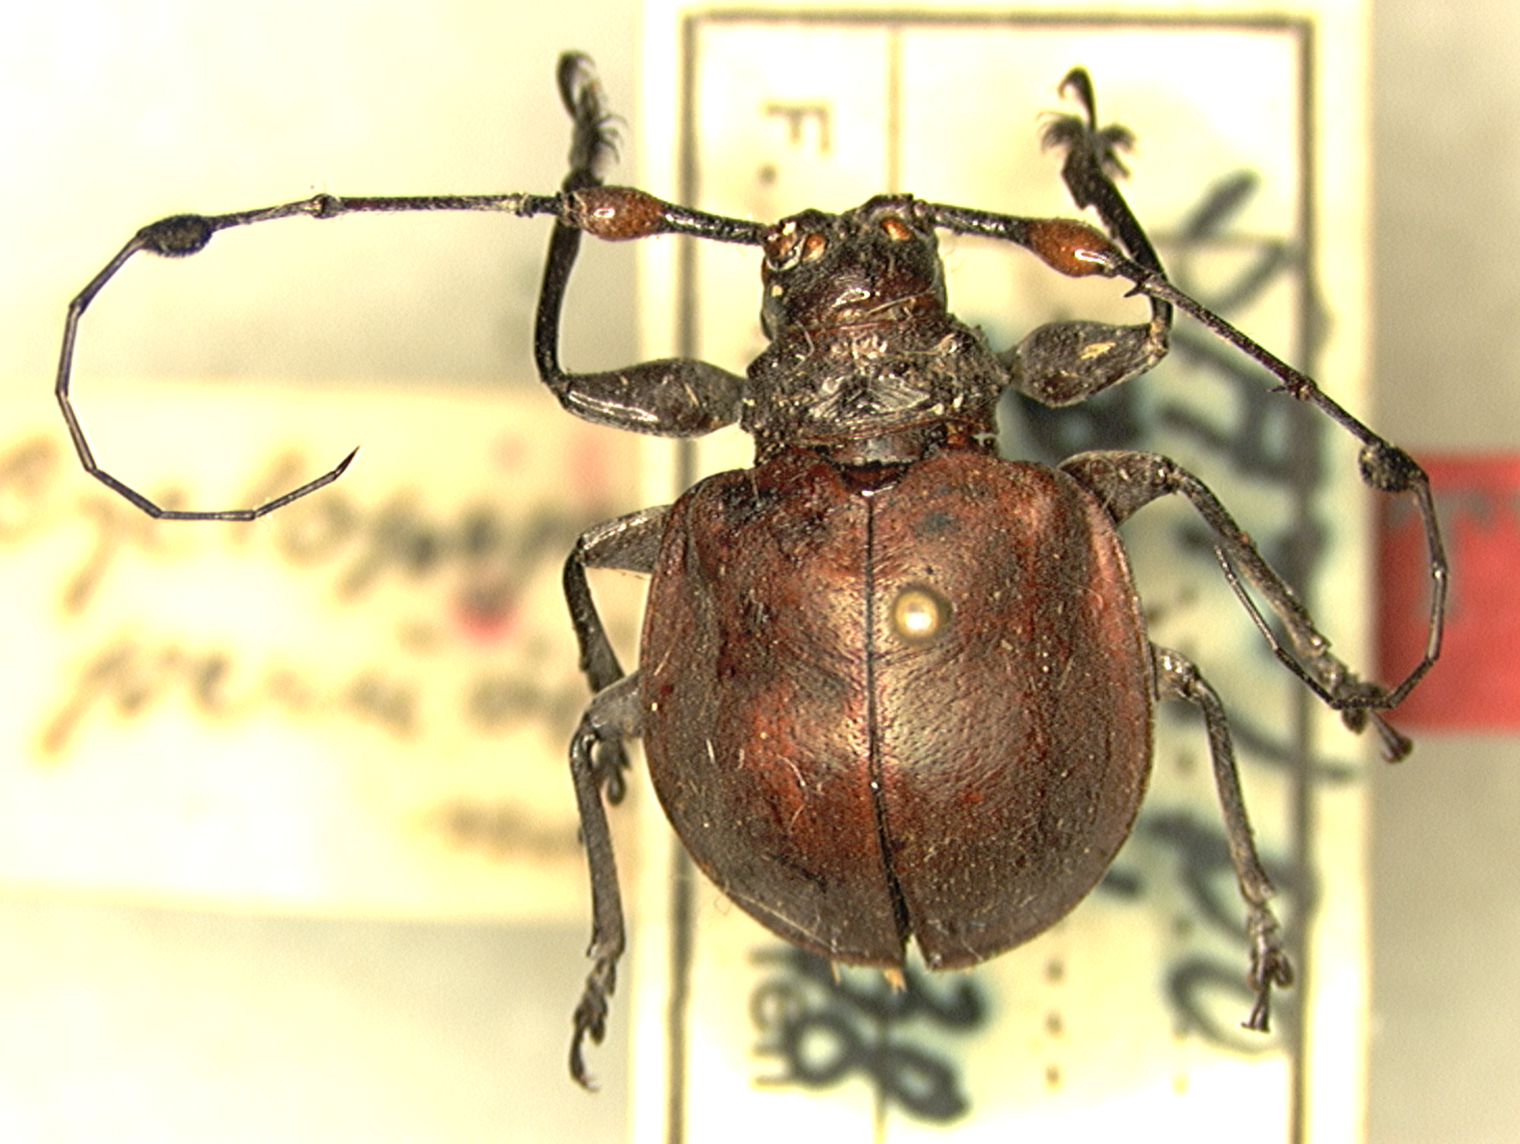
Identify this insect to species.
Cyclopeplus peruvianus
